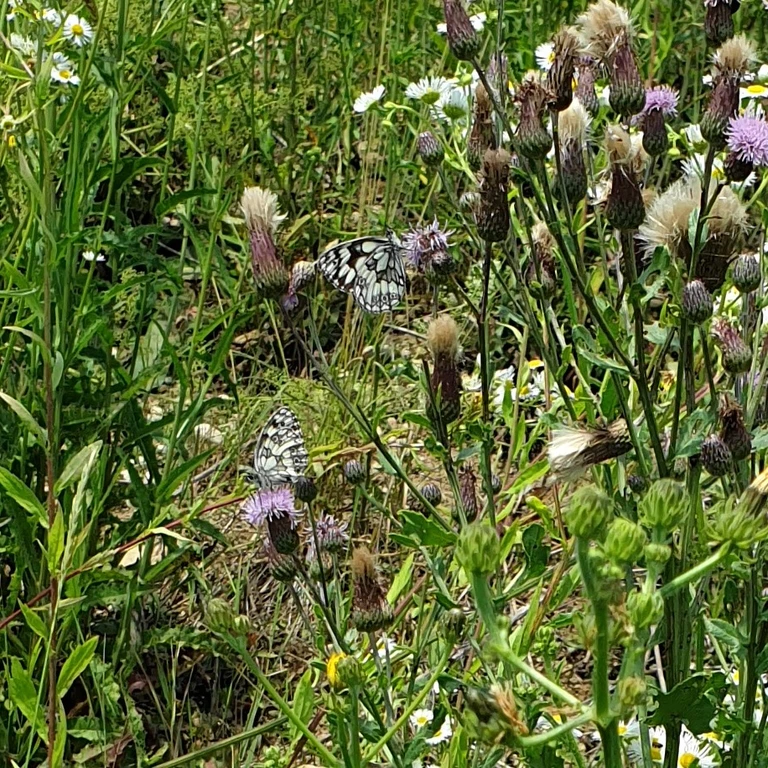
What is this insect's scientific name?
Melanargia galathea
